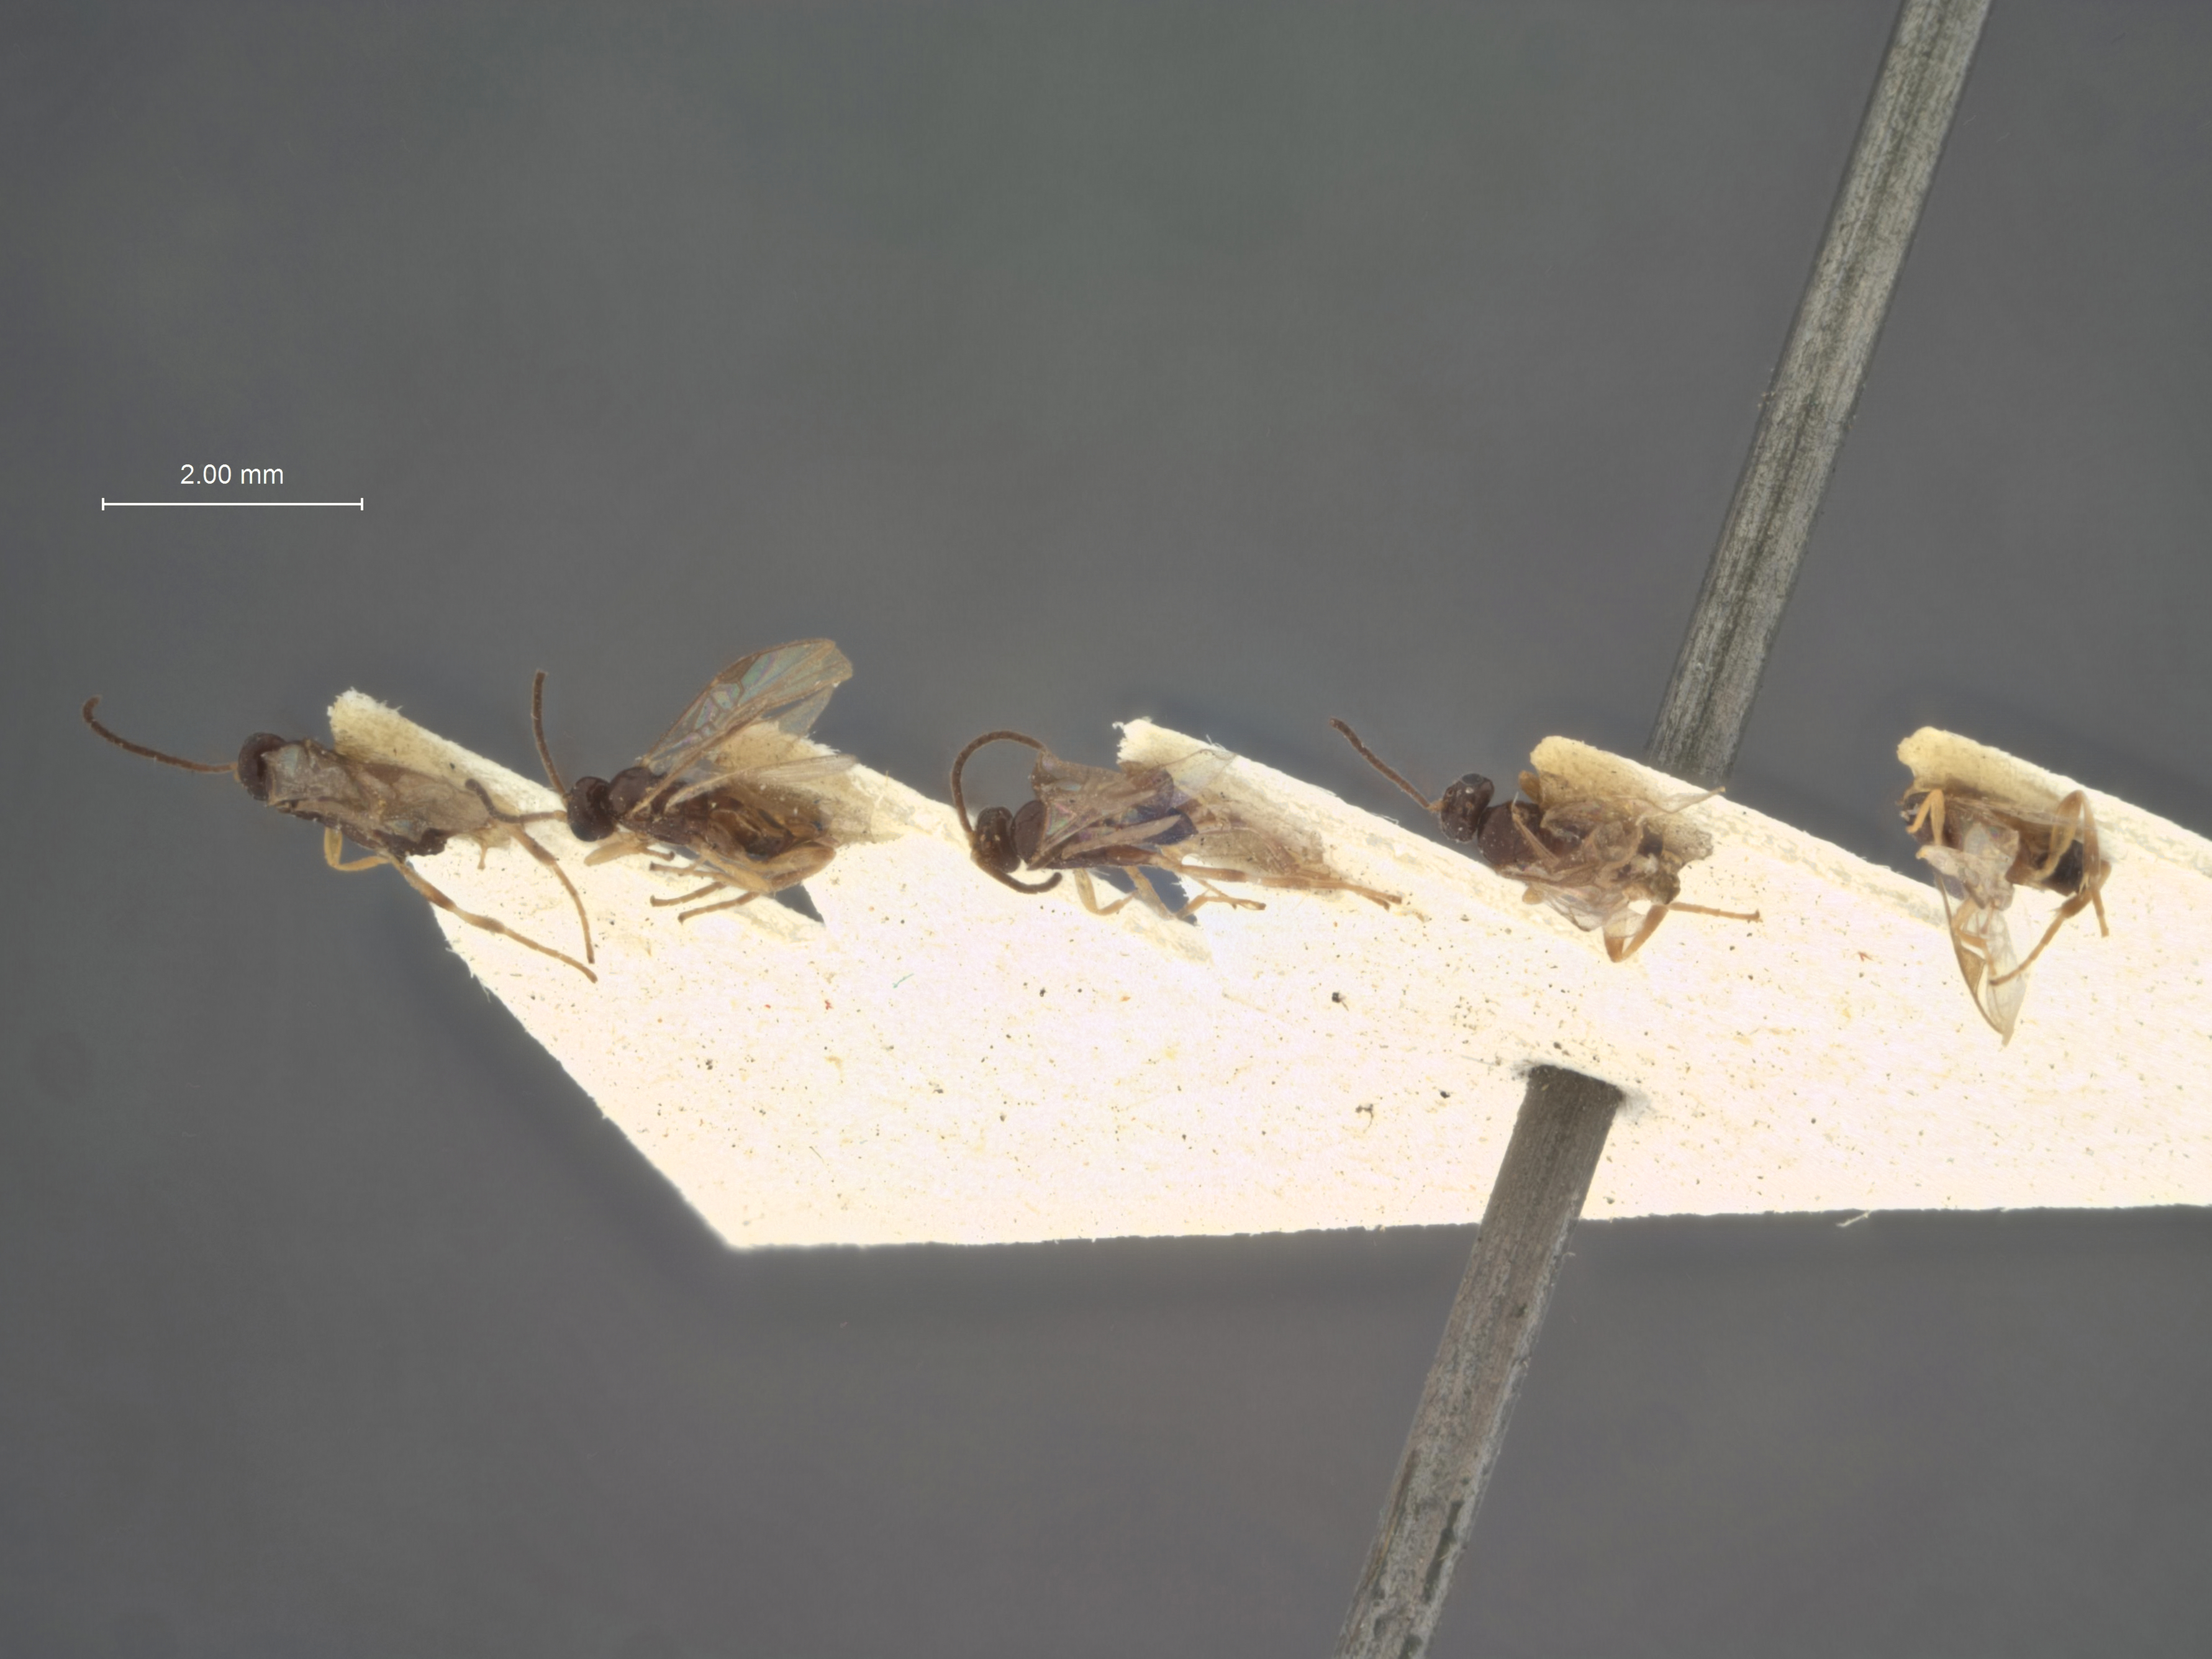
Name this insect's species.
Apanteles politus
